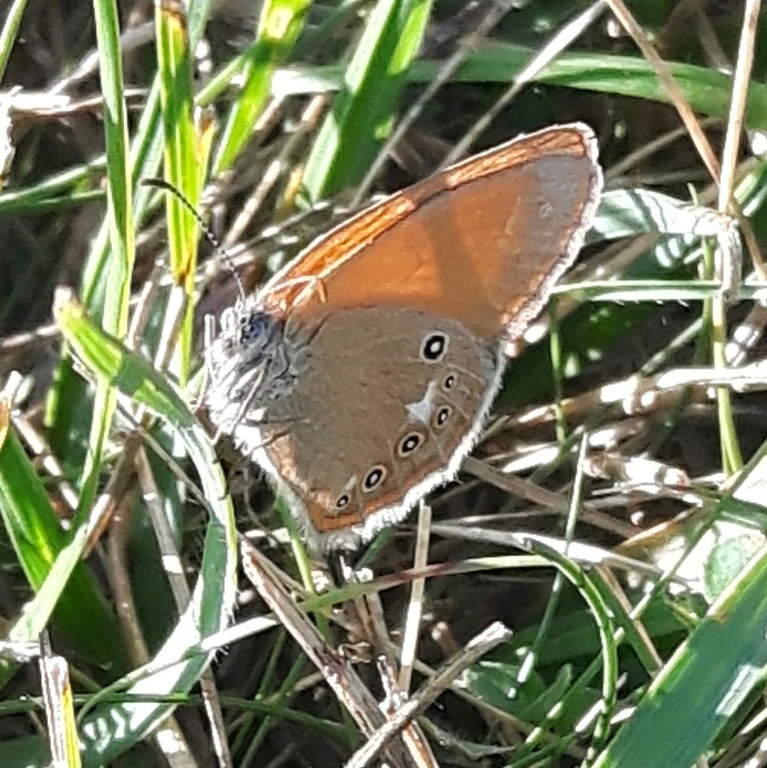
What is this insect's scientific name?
Coenonympha glycerion (also Coenonympha iphis)
